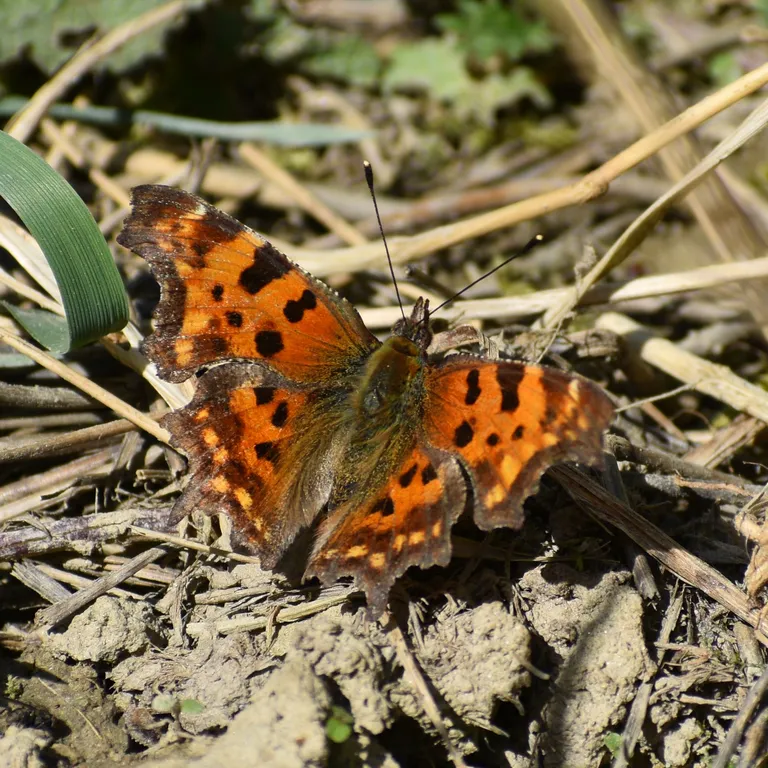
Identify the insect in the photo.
Polygonia c-album
